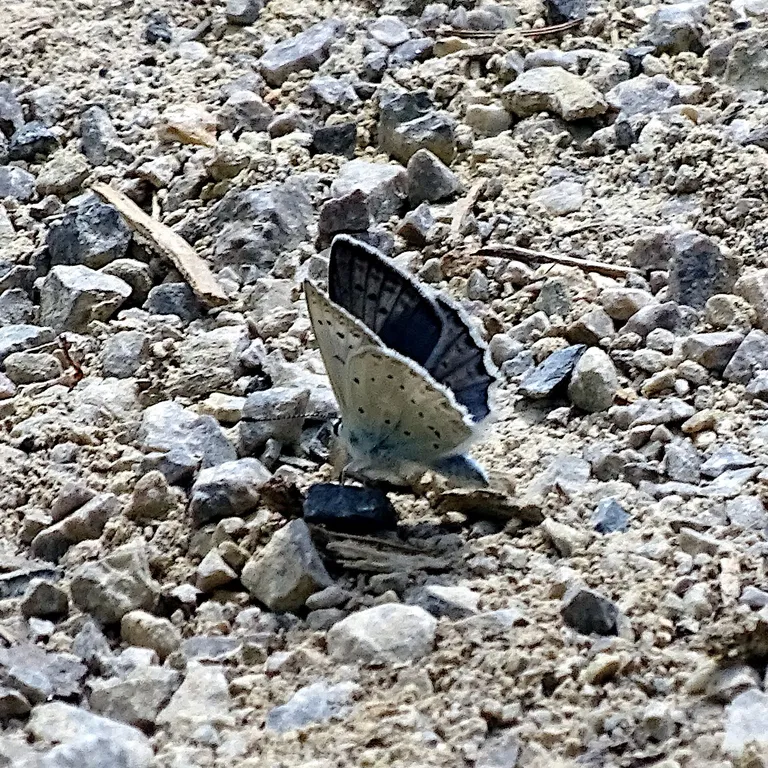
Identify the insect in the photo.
Polyommatus daphnis
